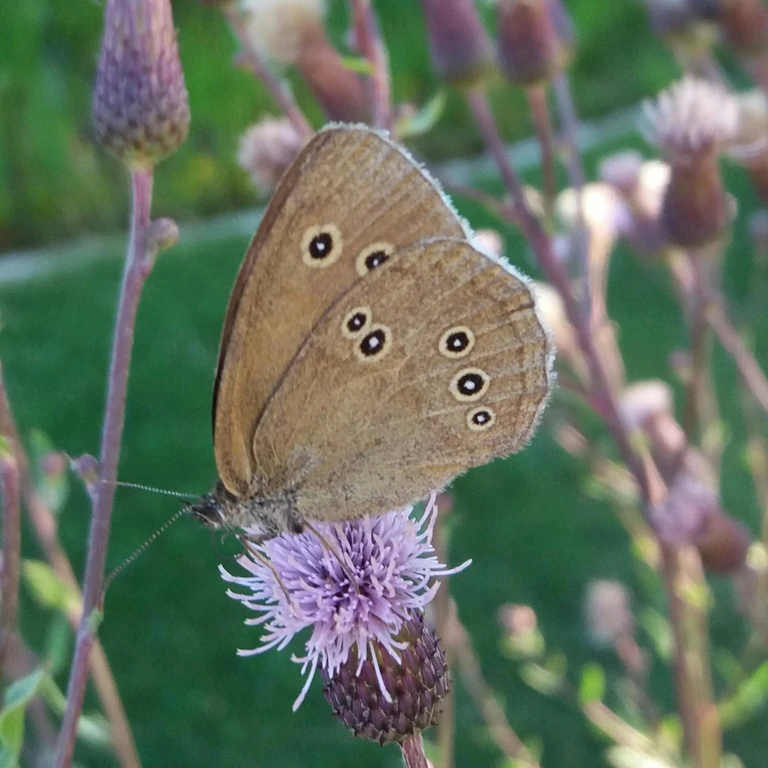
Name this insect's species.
Aphantopus hyperantus
